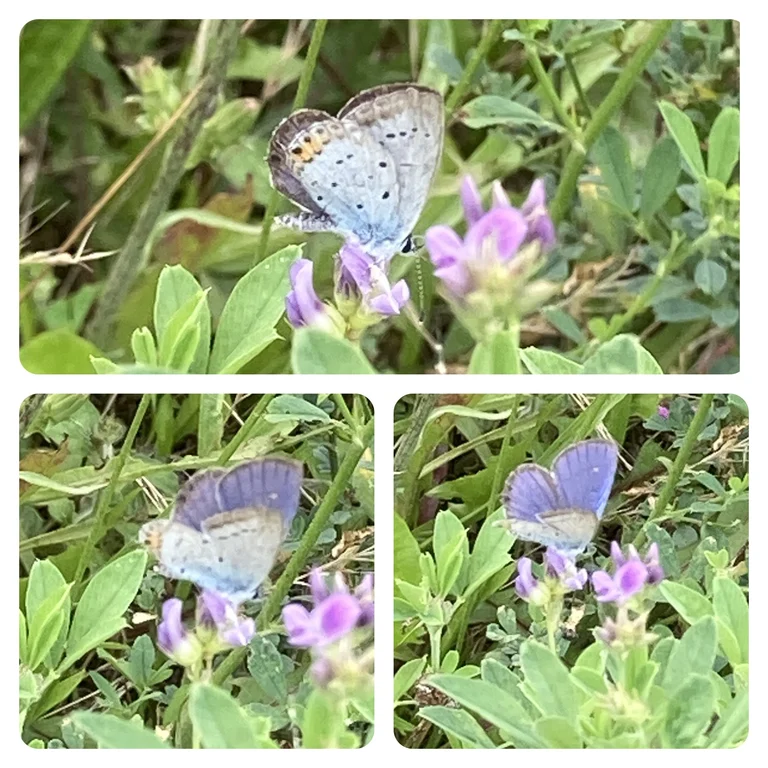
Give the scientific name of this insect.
Cupido argiades (also Elkalyce argiades)
